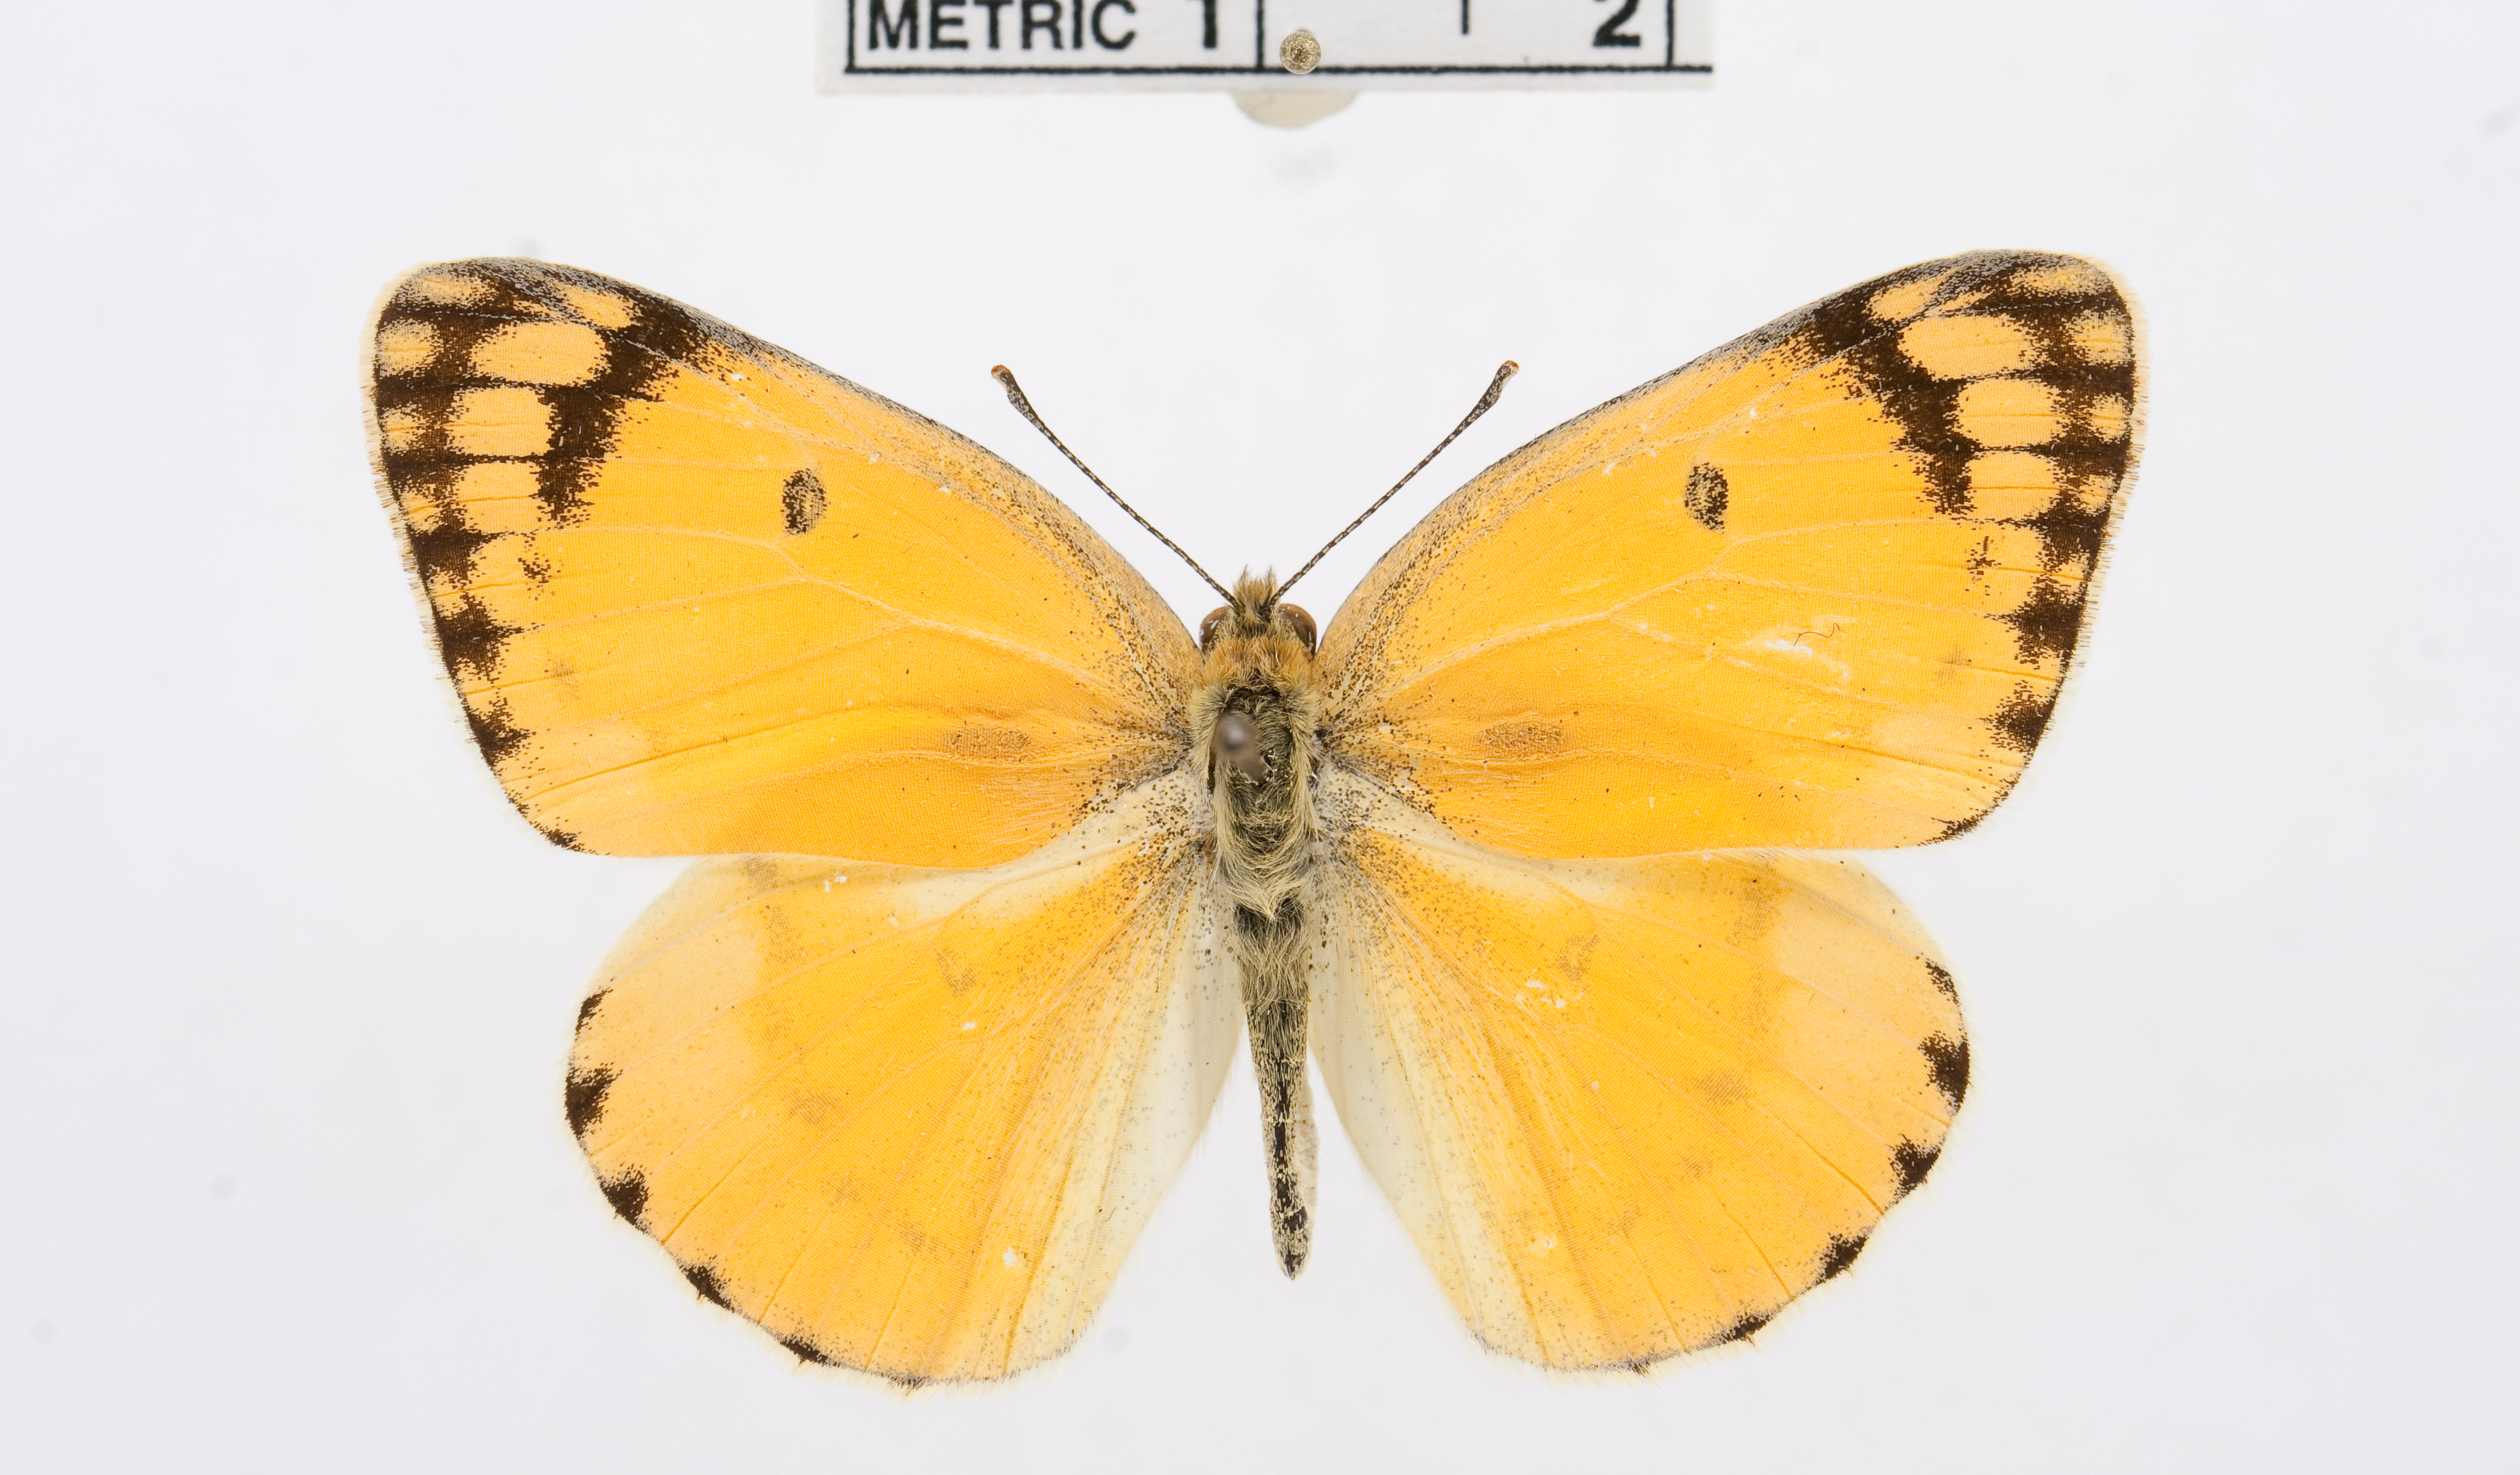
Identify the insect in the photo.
Colotis fausta
